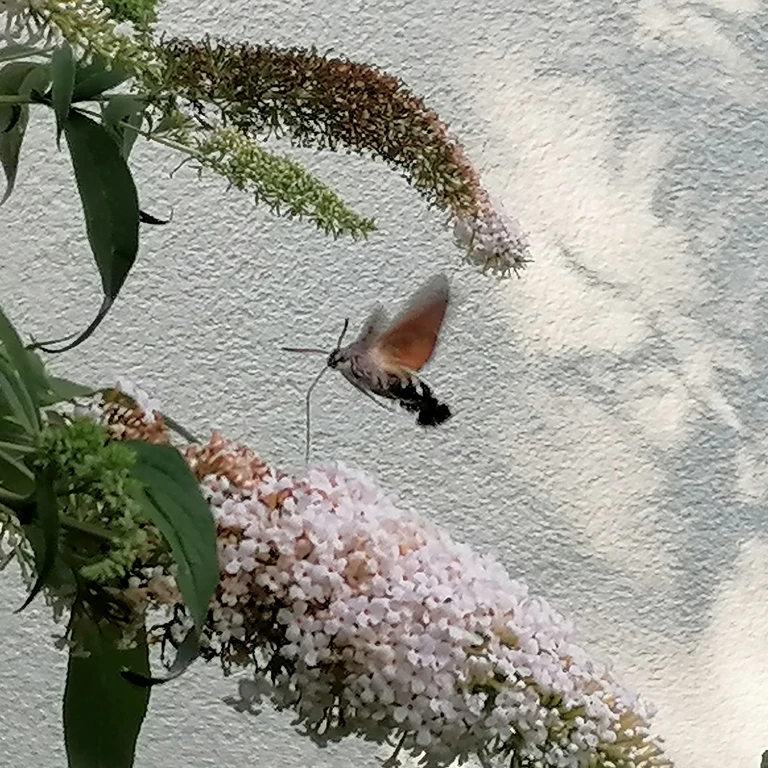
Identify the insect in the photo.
Macroglossum stellatarum
